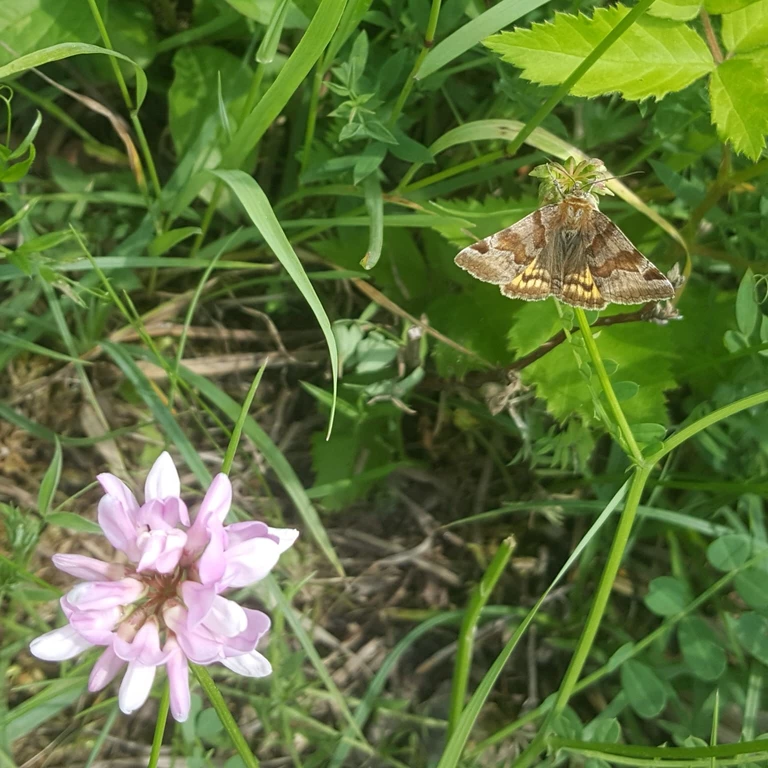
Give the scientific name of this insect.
Euclidia glyphica
